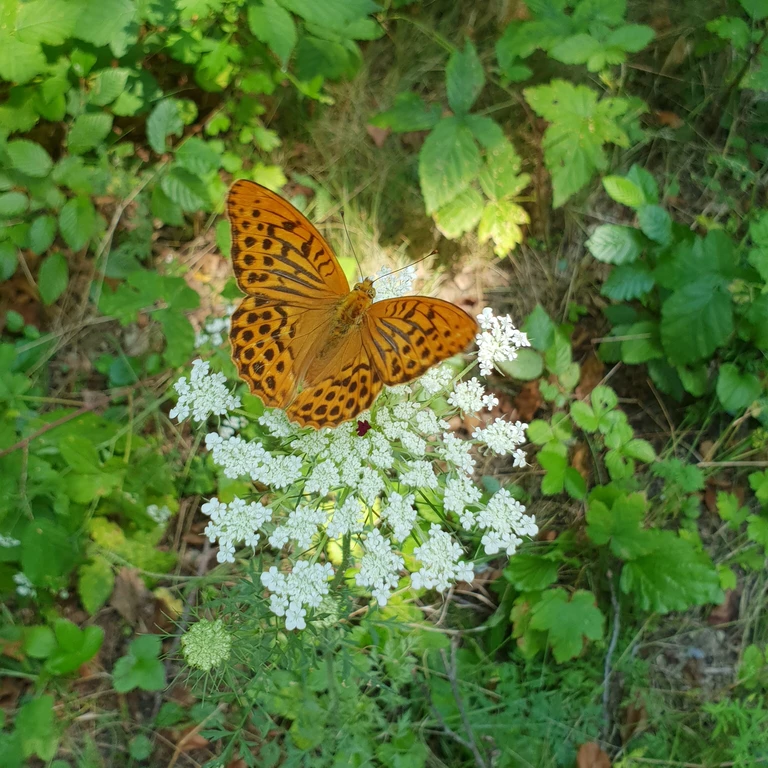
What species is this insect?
Argynnis paphia
